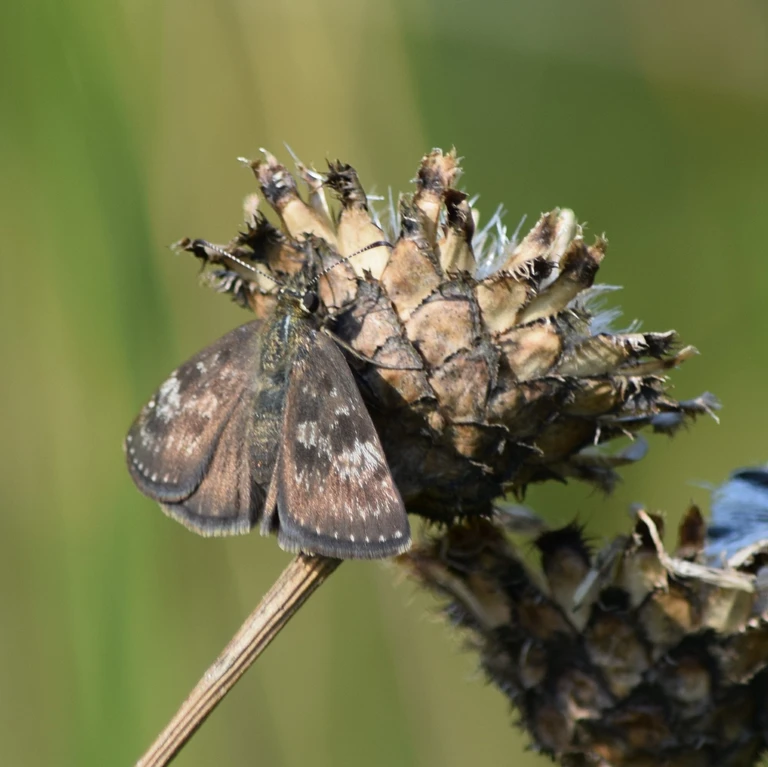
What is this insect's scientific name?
Erynnis tages
